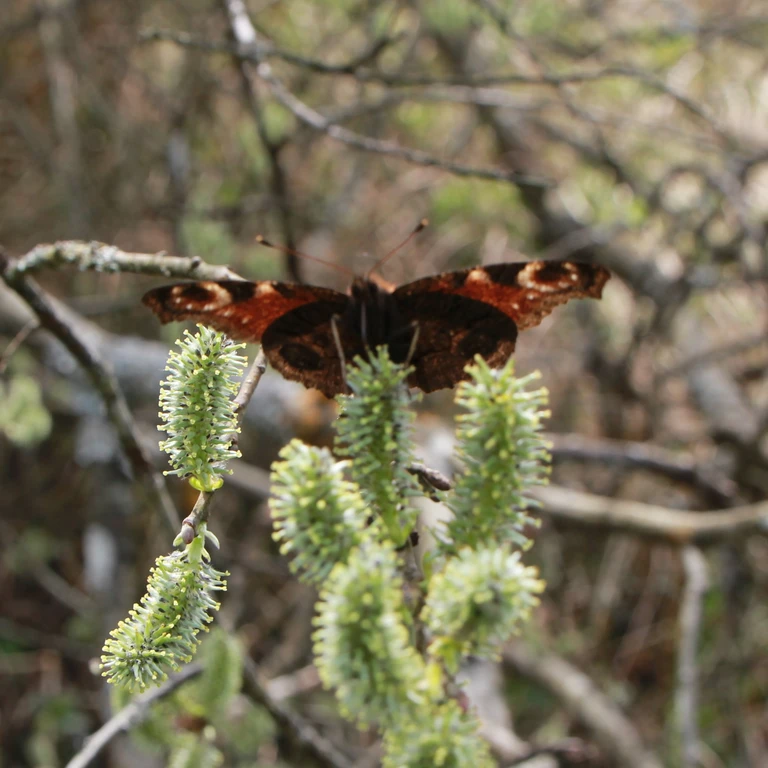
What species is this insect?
Aglais io
